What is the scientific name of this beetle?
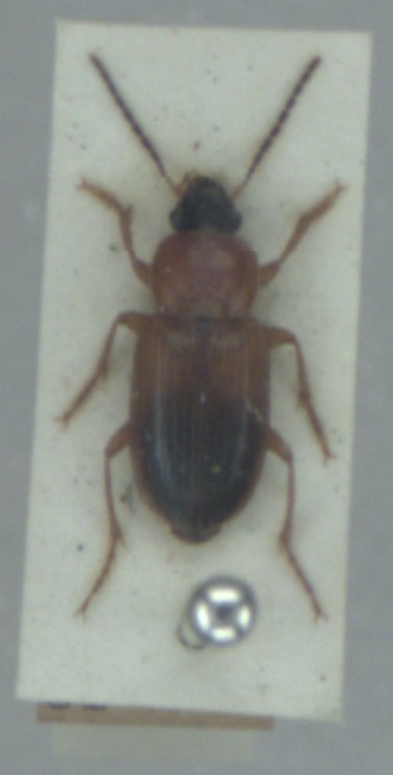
Stenolophus teutonus
